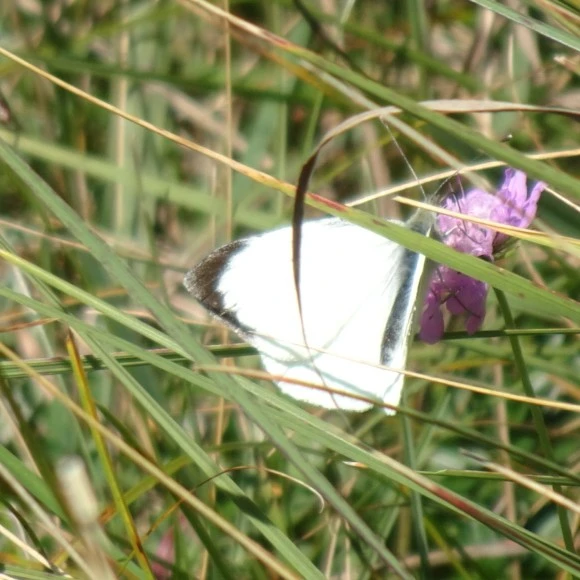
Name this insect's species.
Pieris brassicae
